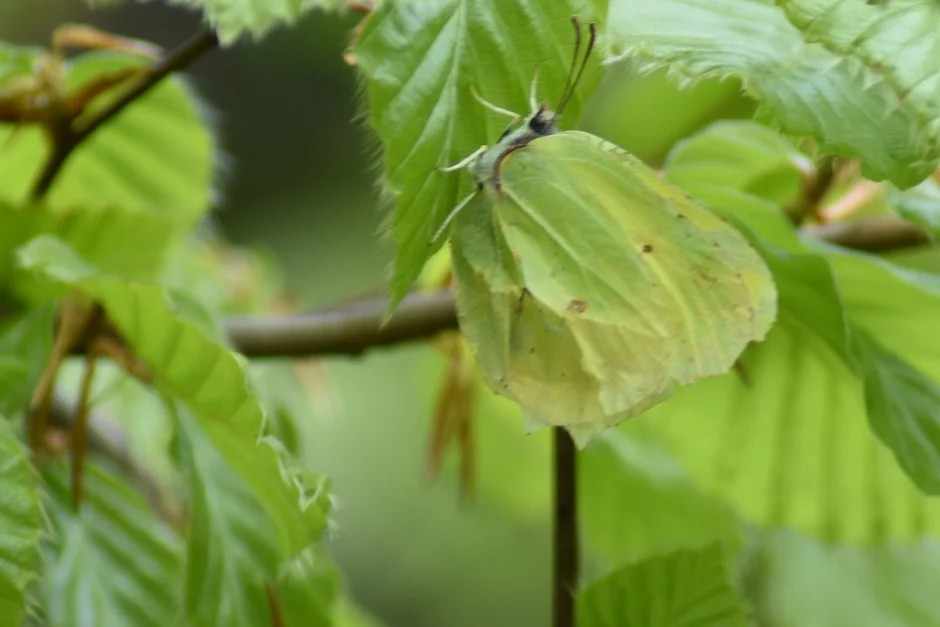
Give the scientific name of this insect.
Gonepteryx rhamni
